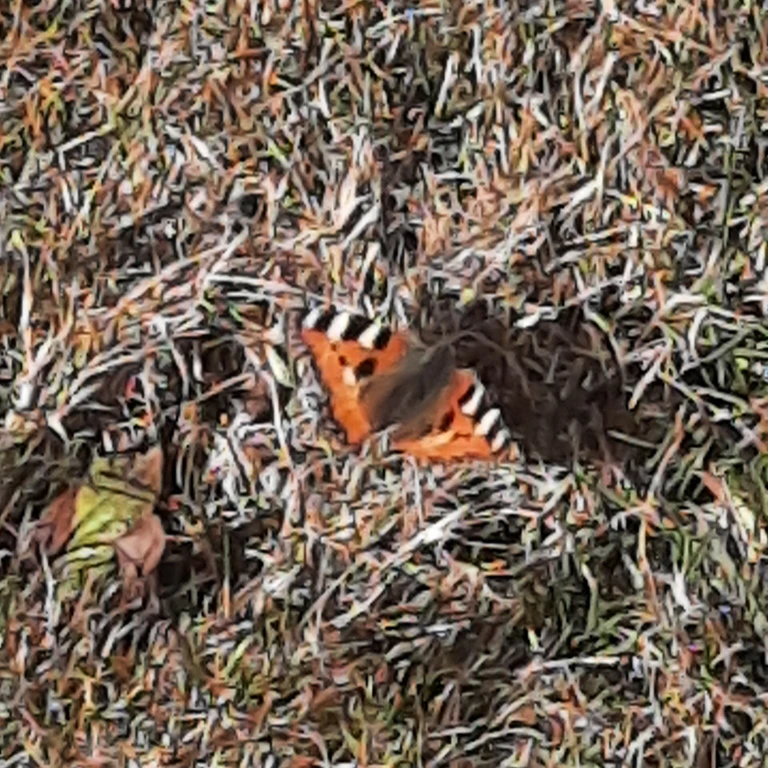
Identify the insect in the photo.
Aglais urticae
